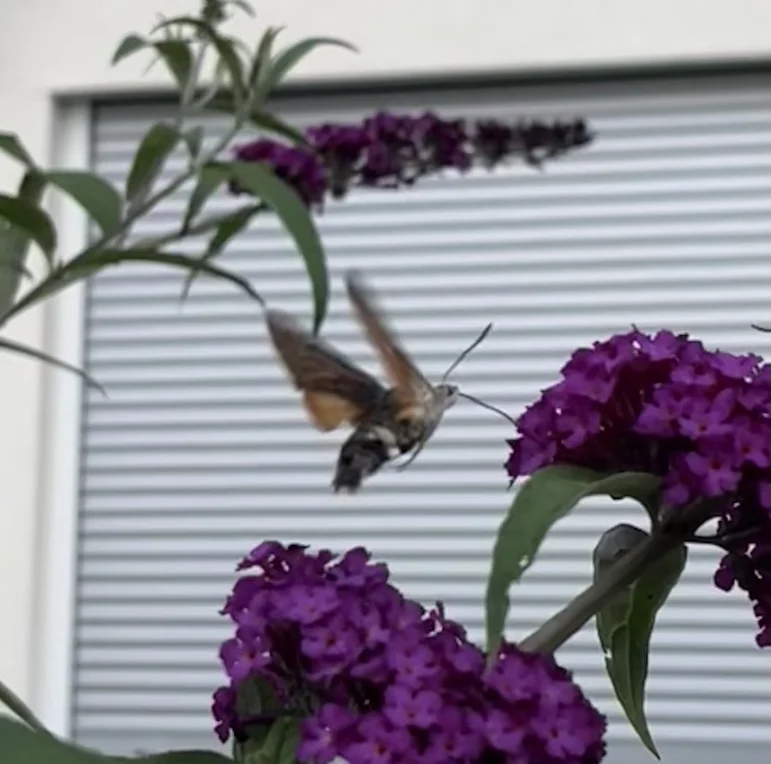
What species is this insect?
Macroglossum stellatarum
